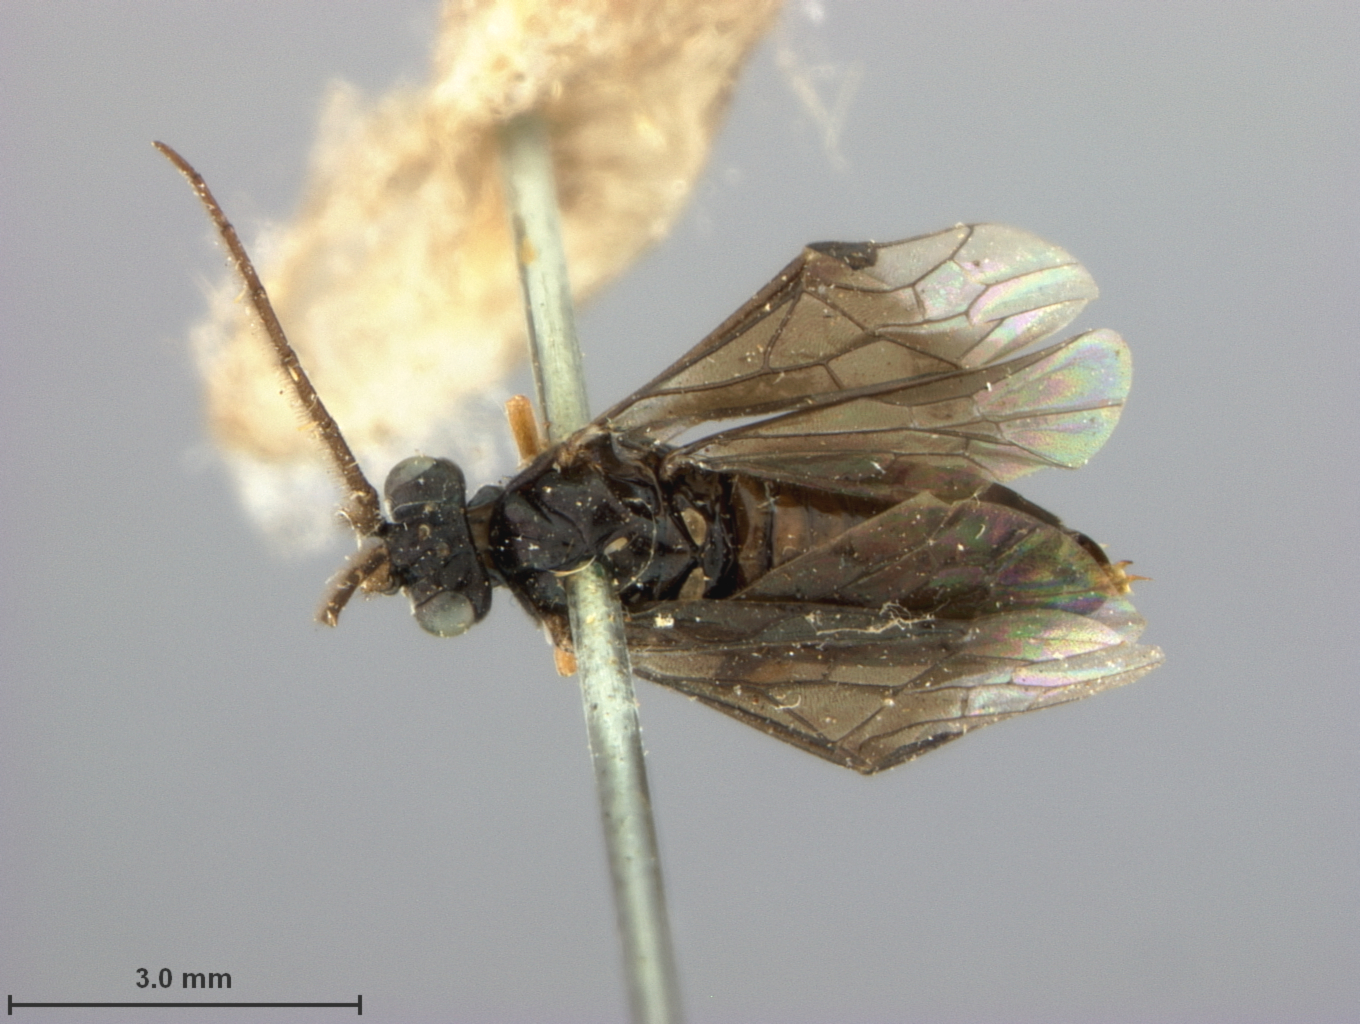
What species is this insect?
Trichiocampus gregarius
